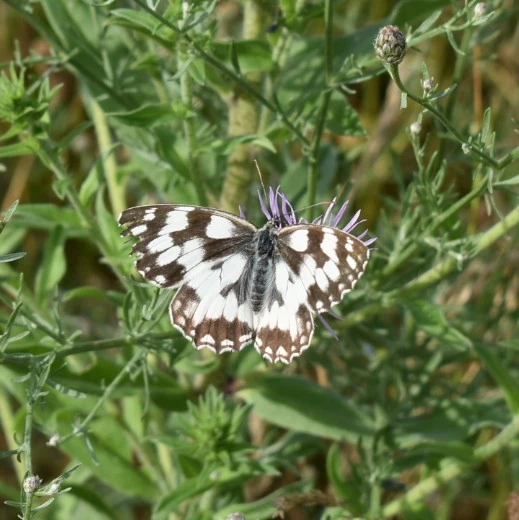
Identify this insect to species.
Melanargia galathea
